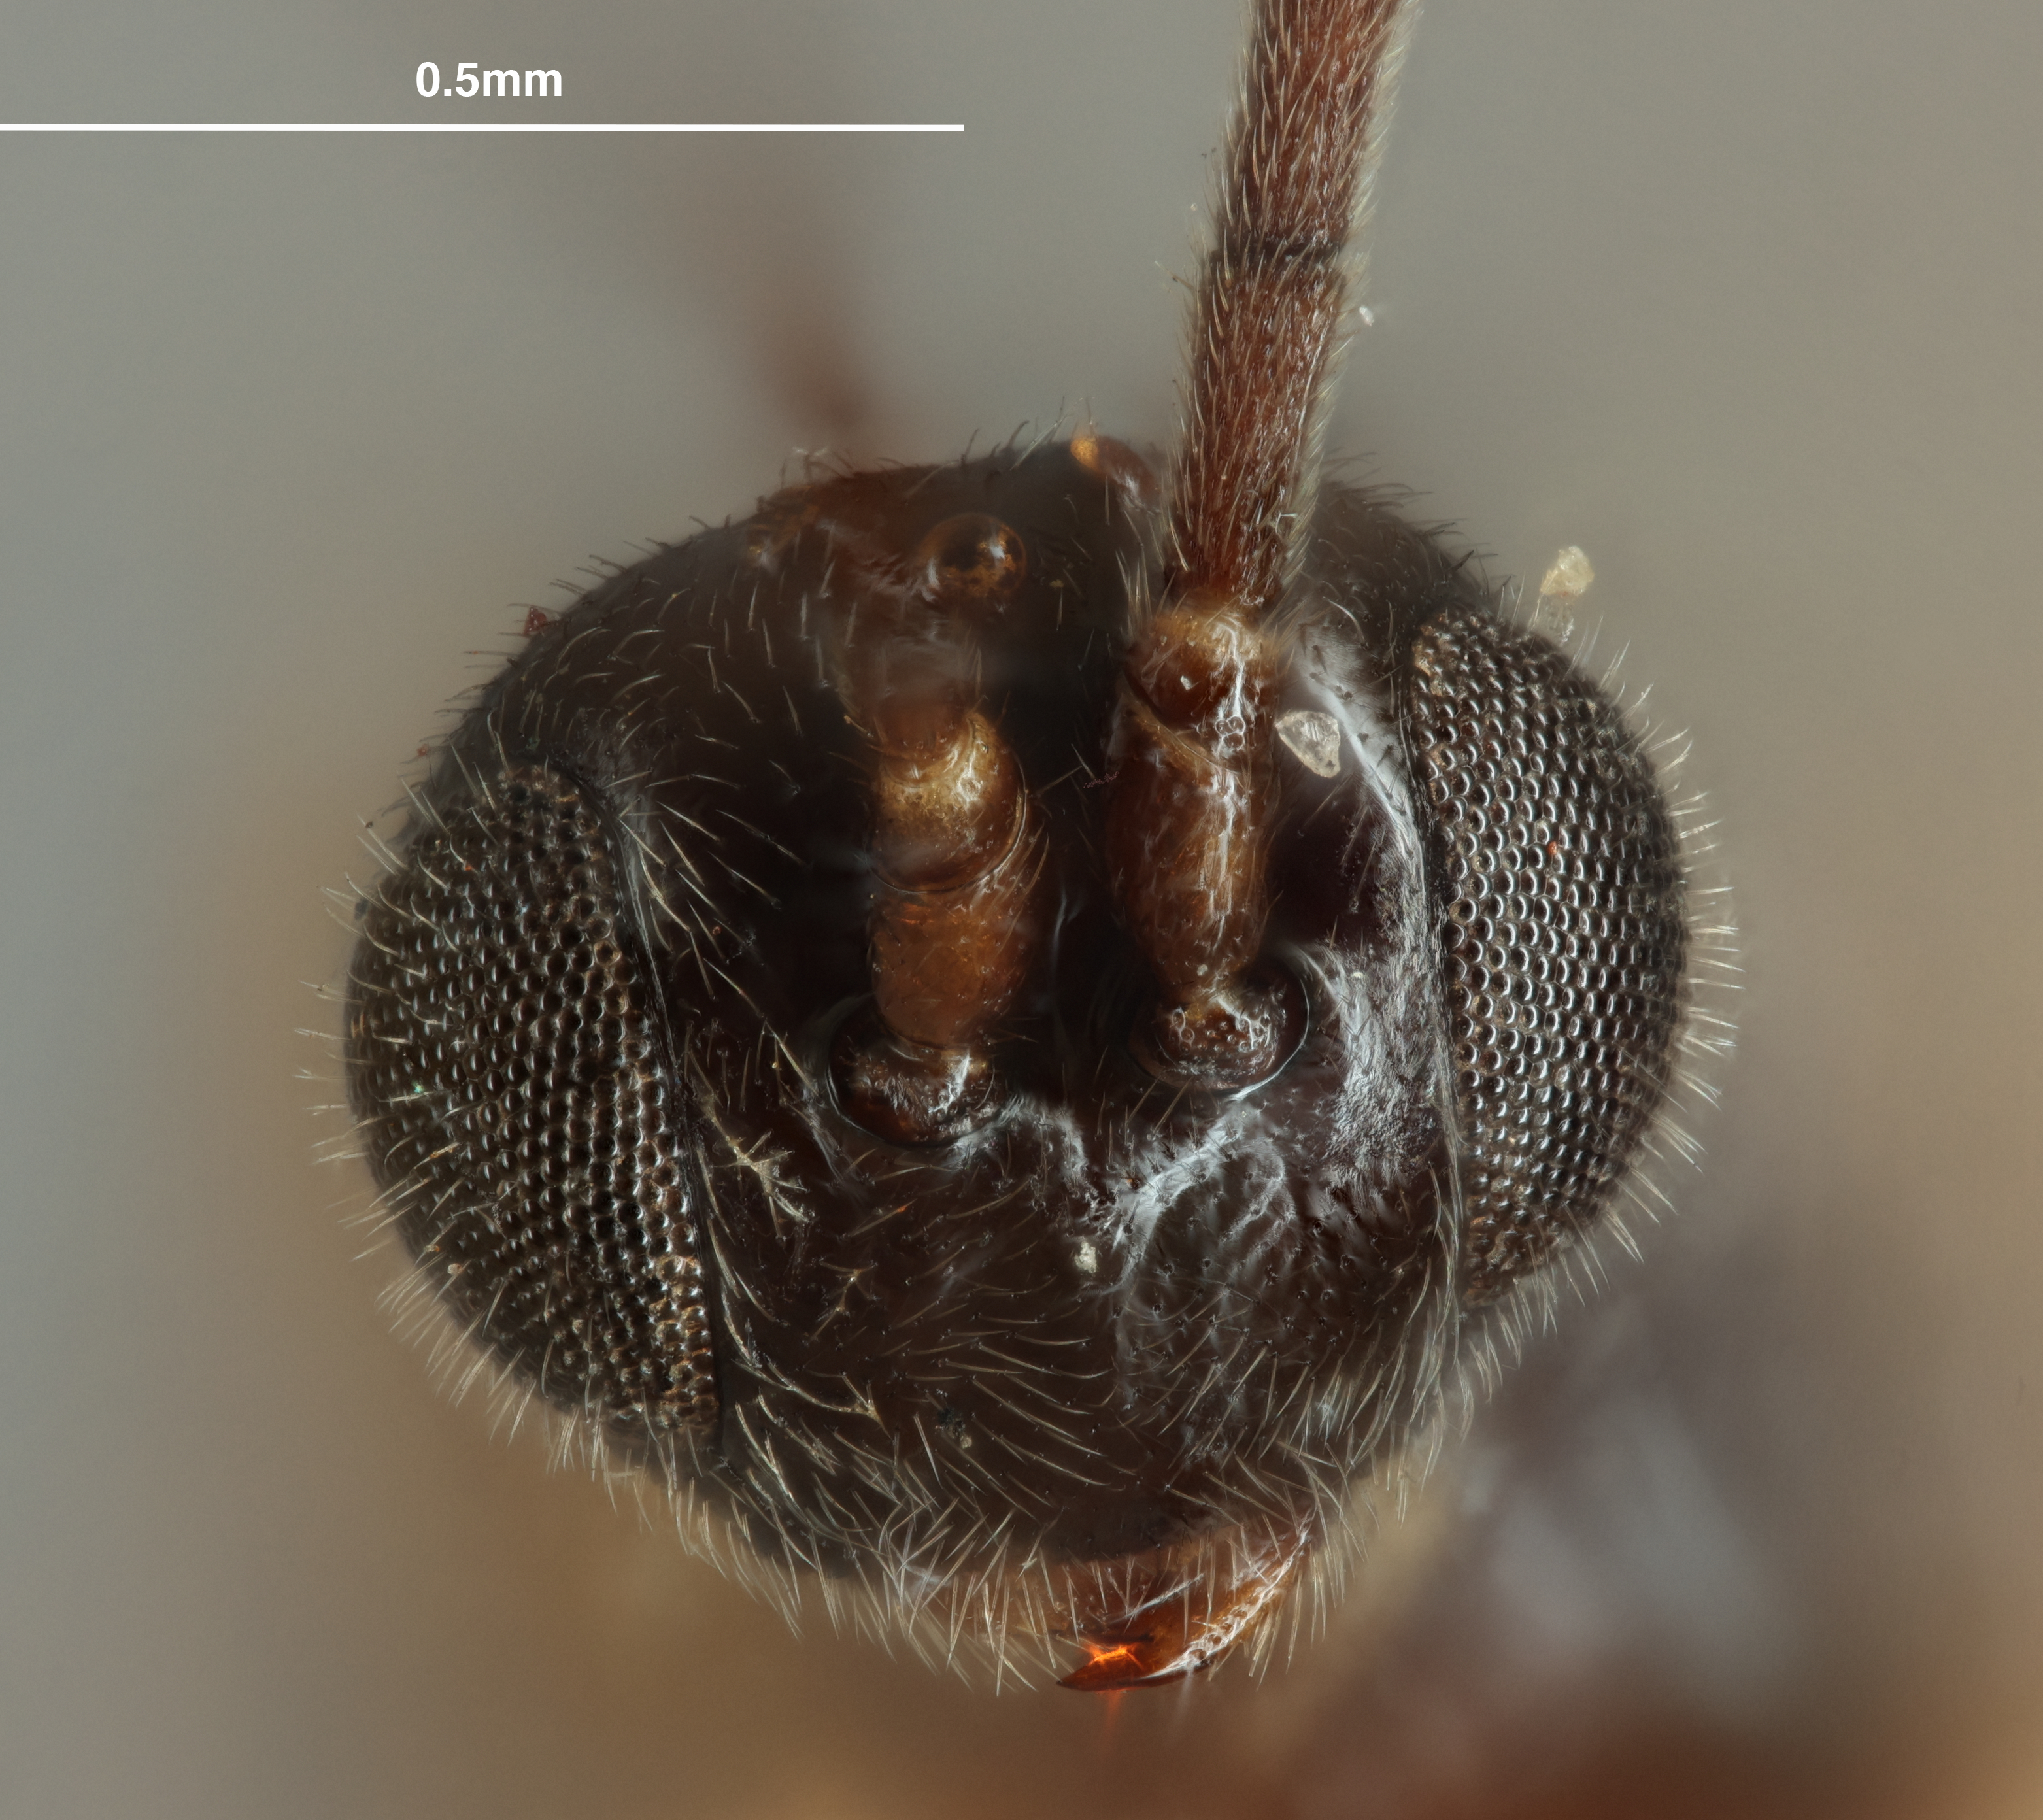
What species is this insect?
Apanteles minator
